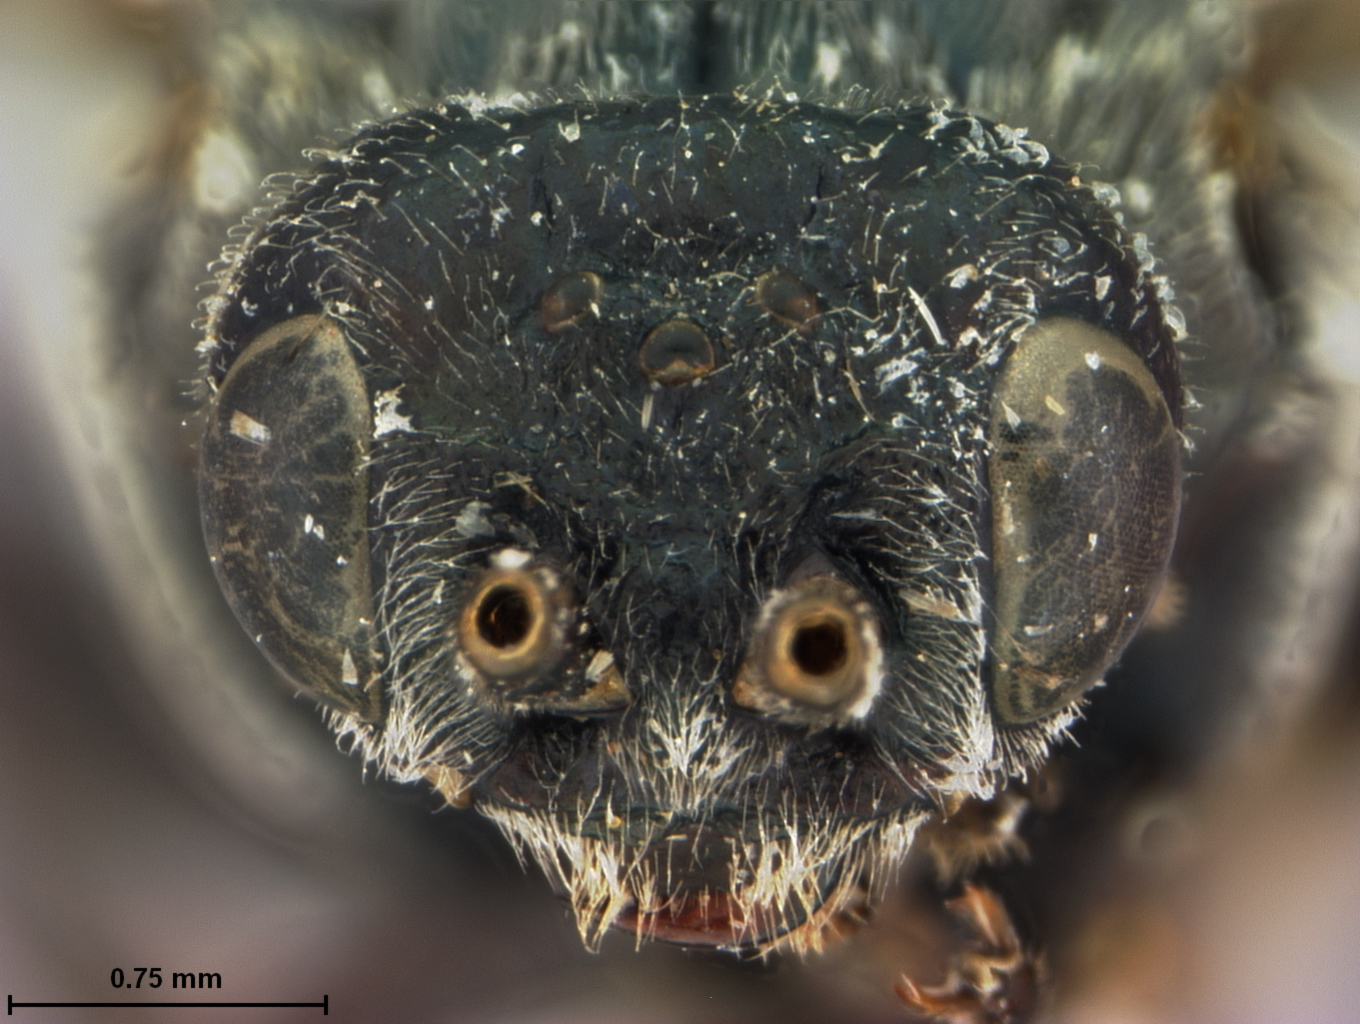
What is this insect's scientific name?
Croesus orientalis
